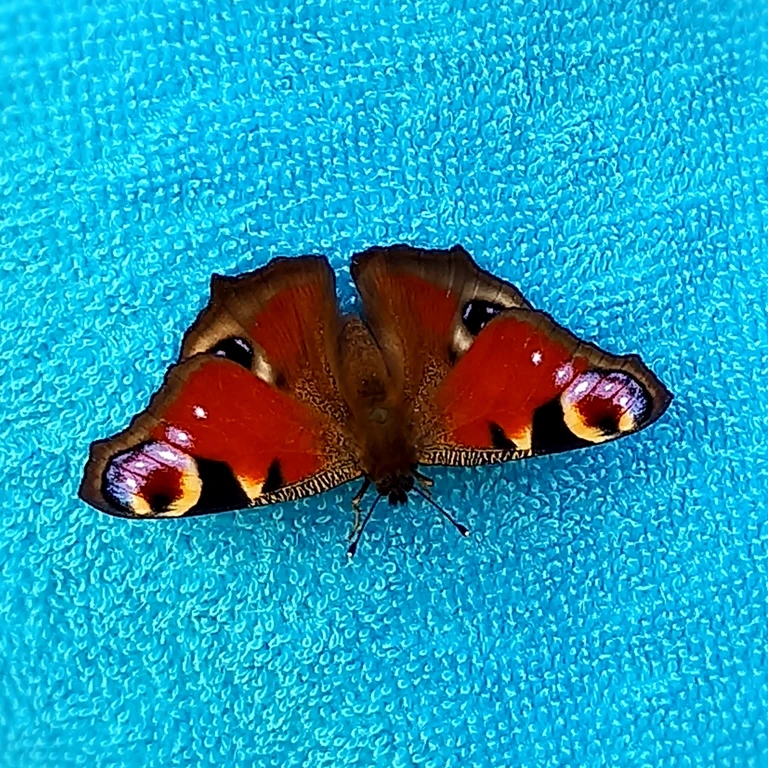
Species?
Aglais io
